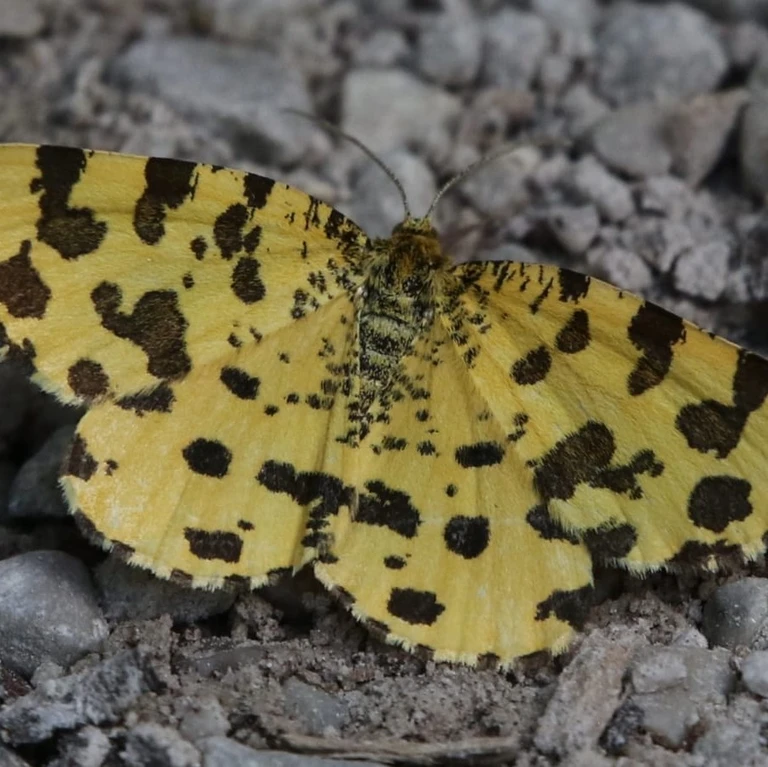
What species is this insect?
Pseudopanthera macularia
